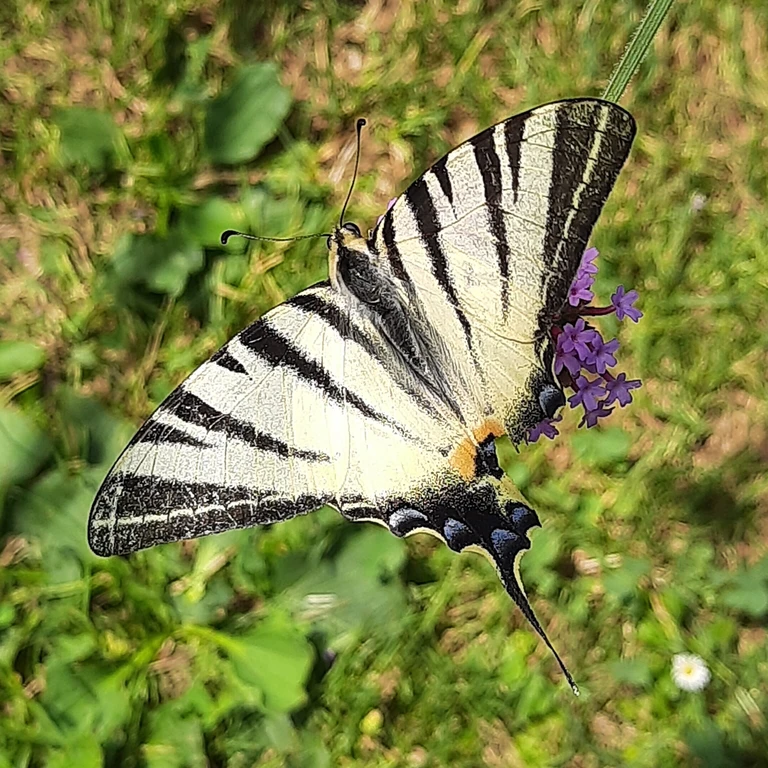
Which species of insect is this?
Iphiclides podalirius
